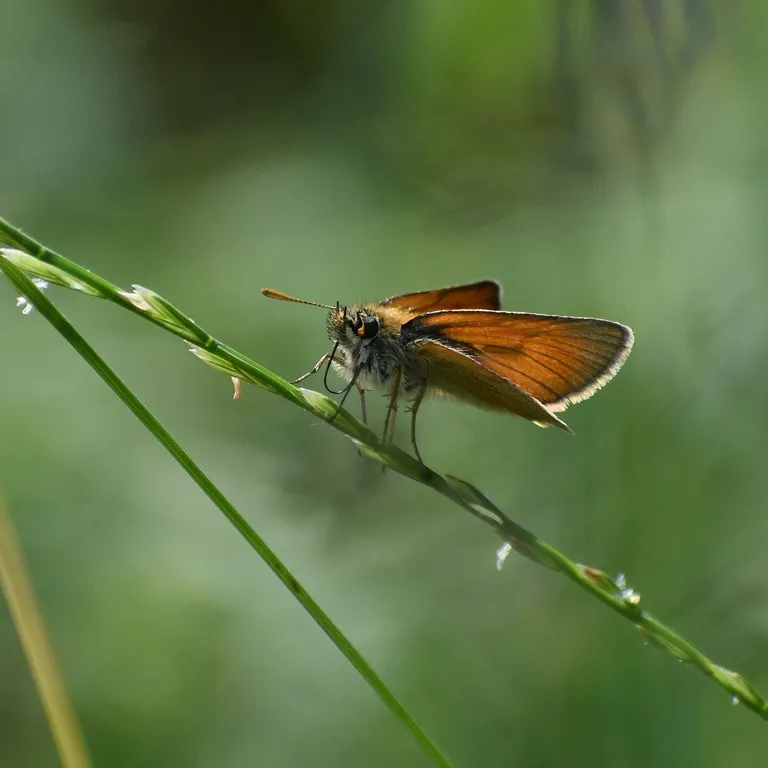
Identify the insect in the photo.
Thymelicus sylvestris
